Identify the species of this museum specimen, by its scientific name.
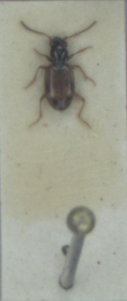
Bembidion articulatum
